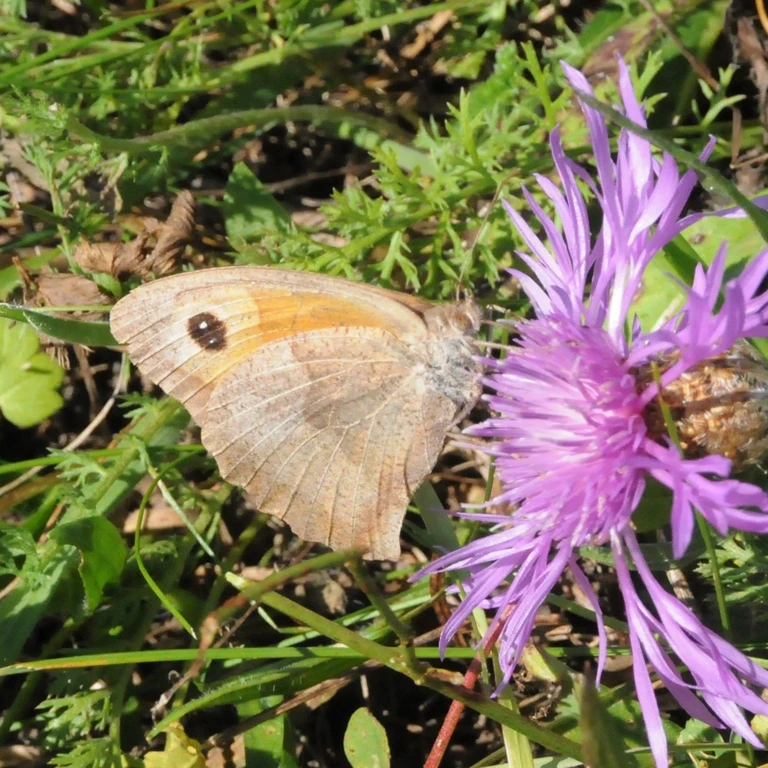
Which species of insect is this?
Maniola jurtina
